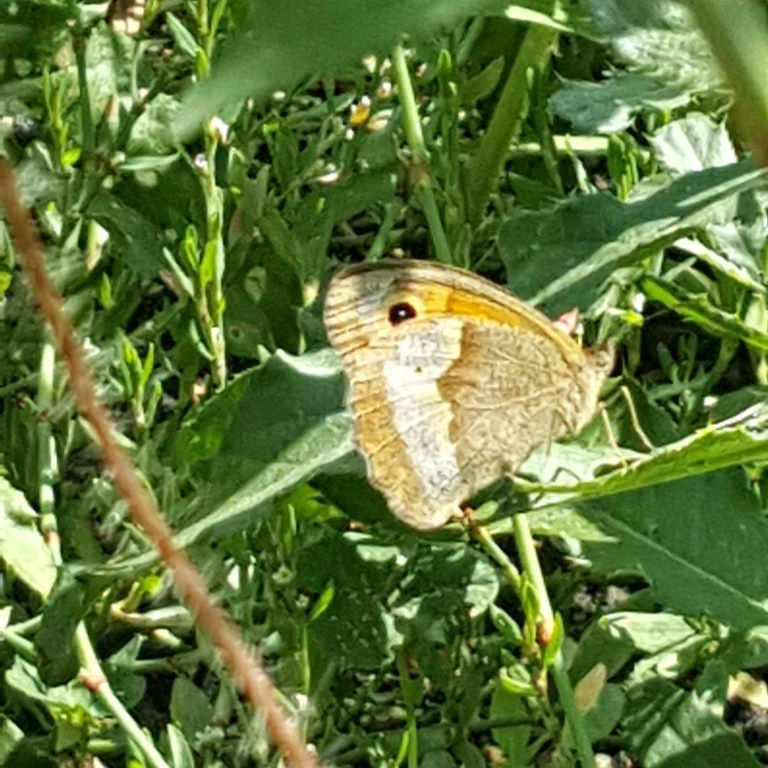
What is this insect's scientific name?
Maniola jurtina
